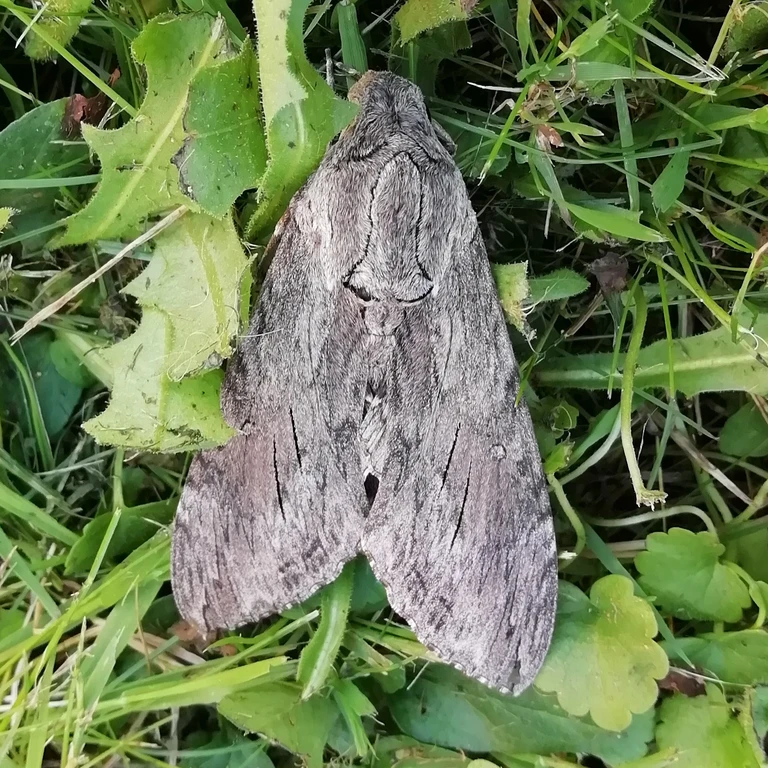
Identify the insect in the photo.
Agrius convolvuli
